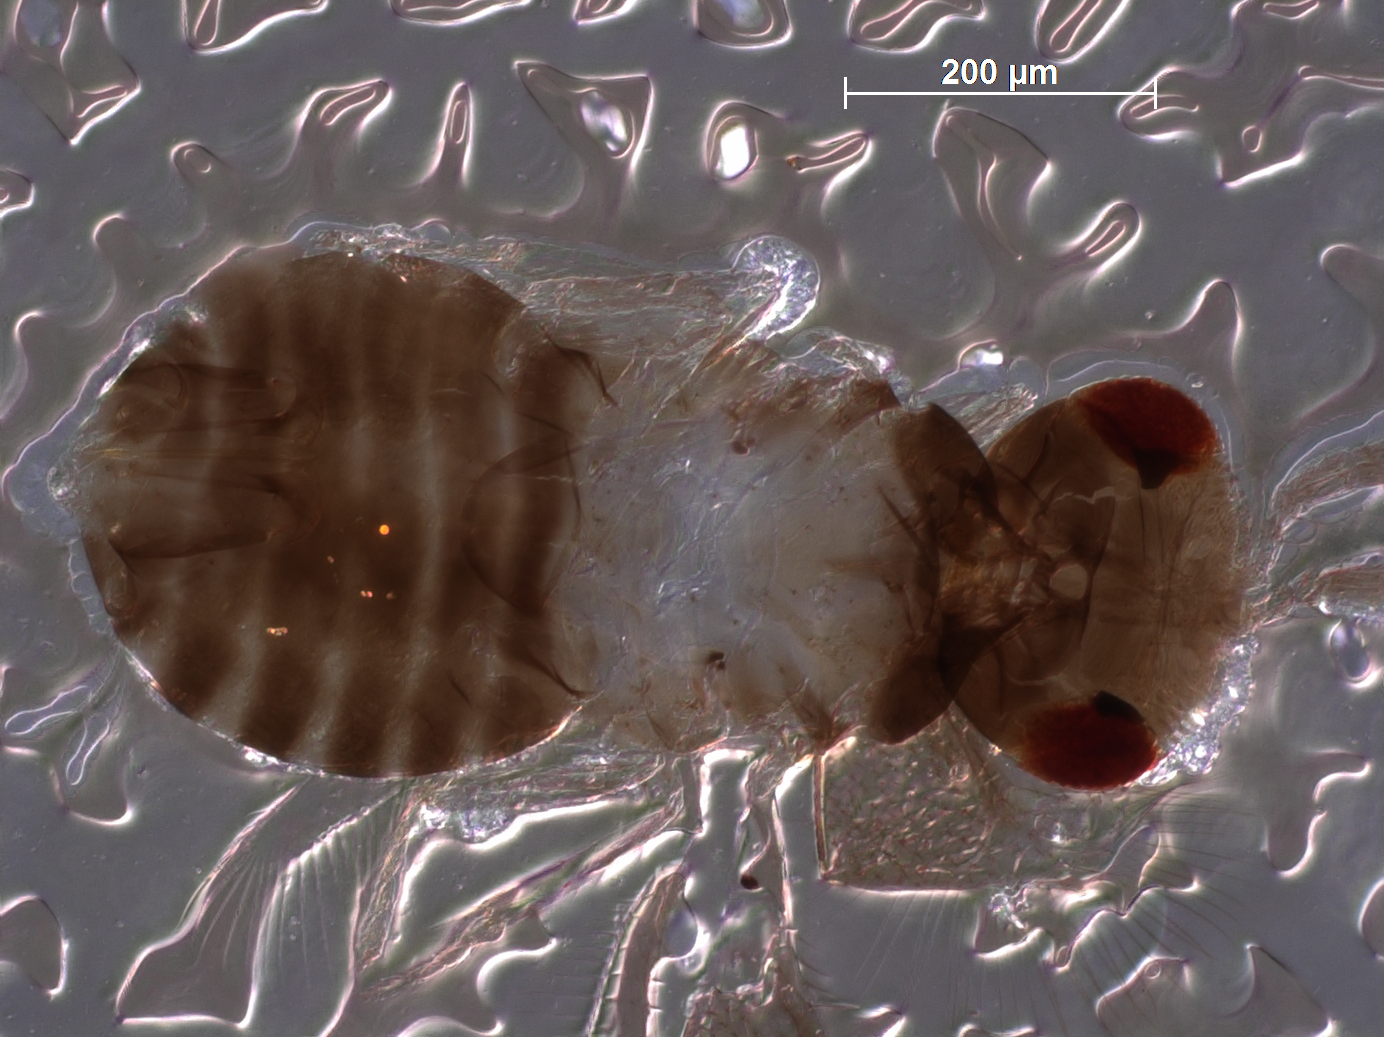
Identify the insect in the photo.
Casca chinensis
